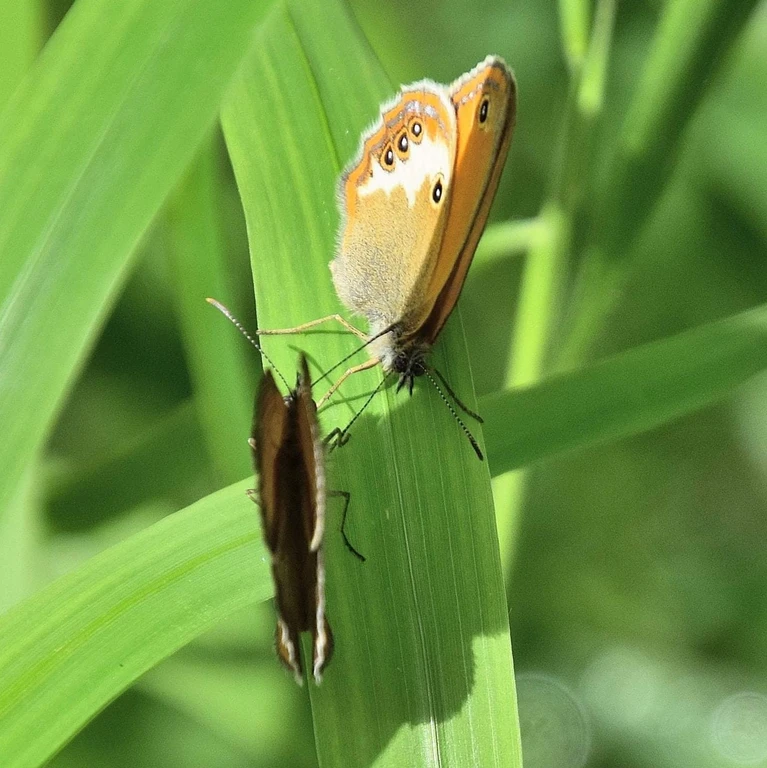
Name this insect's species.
Coenonympha arcania
